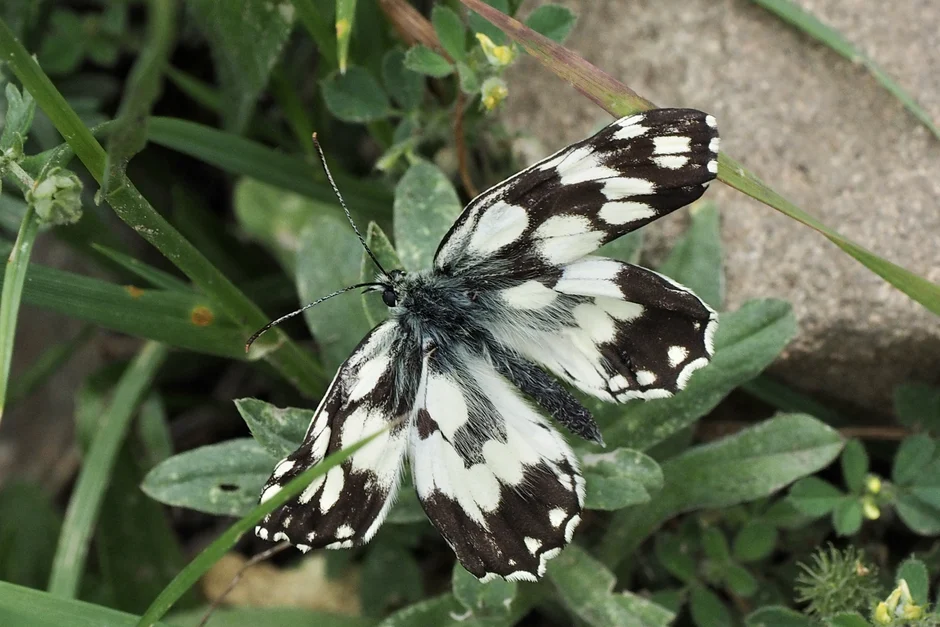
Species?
Melanargia galathea
